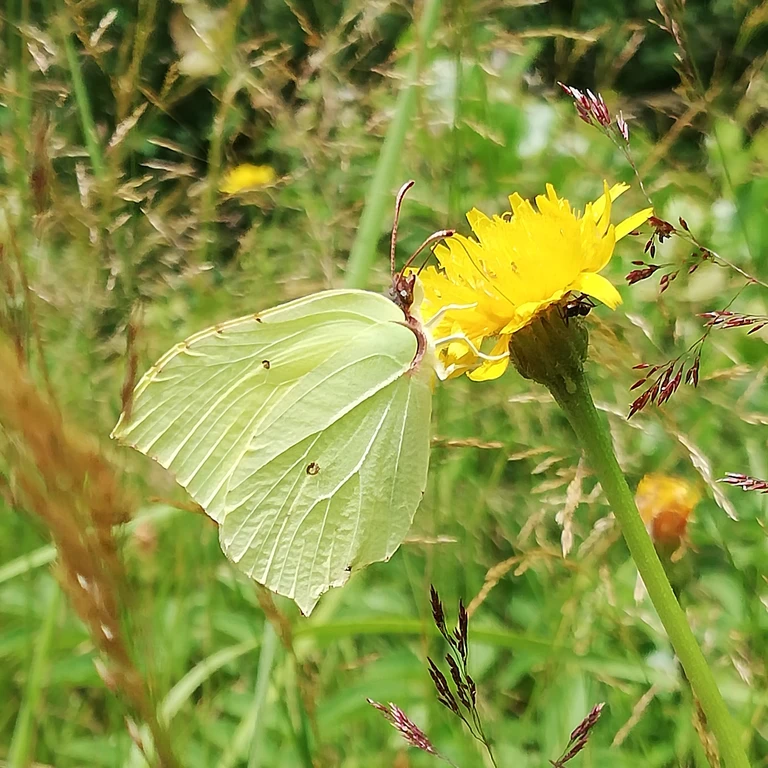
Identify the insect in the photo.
Gonepteryx rhamni
